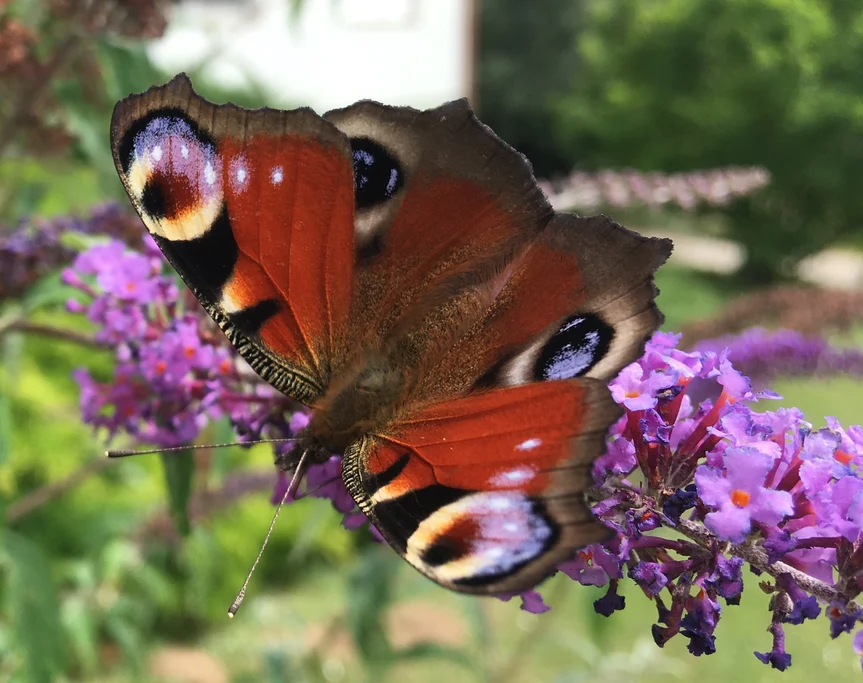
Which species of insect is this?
Aglais io
